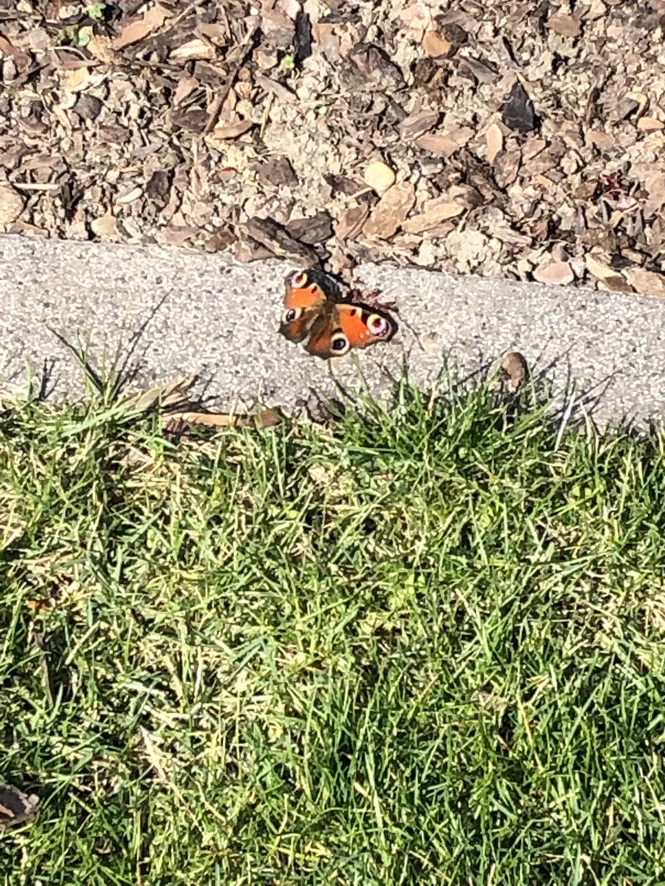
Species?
Aglais io
